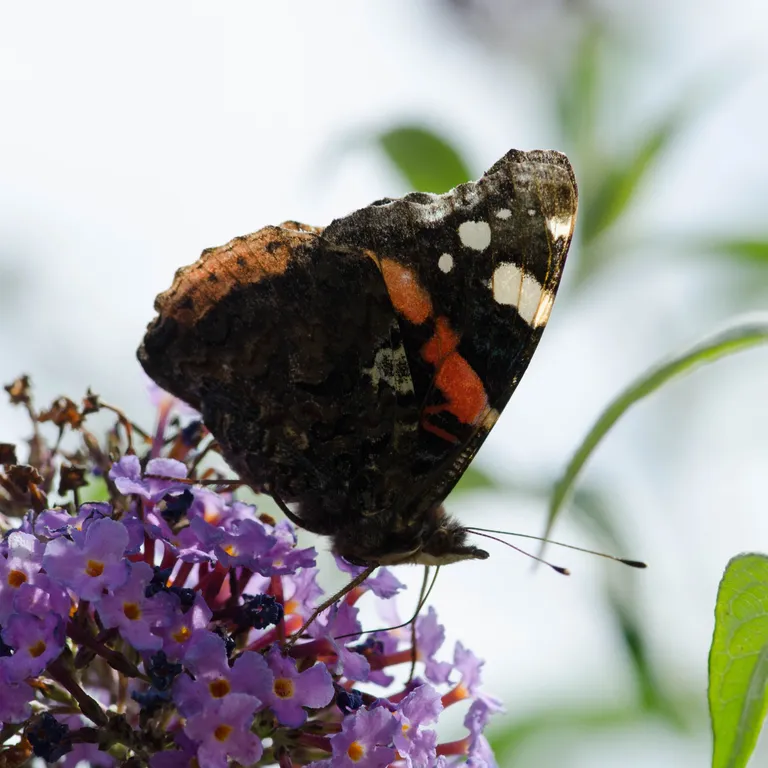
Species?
Vanessa atalanta
